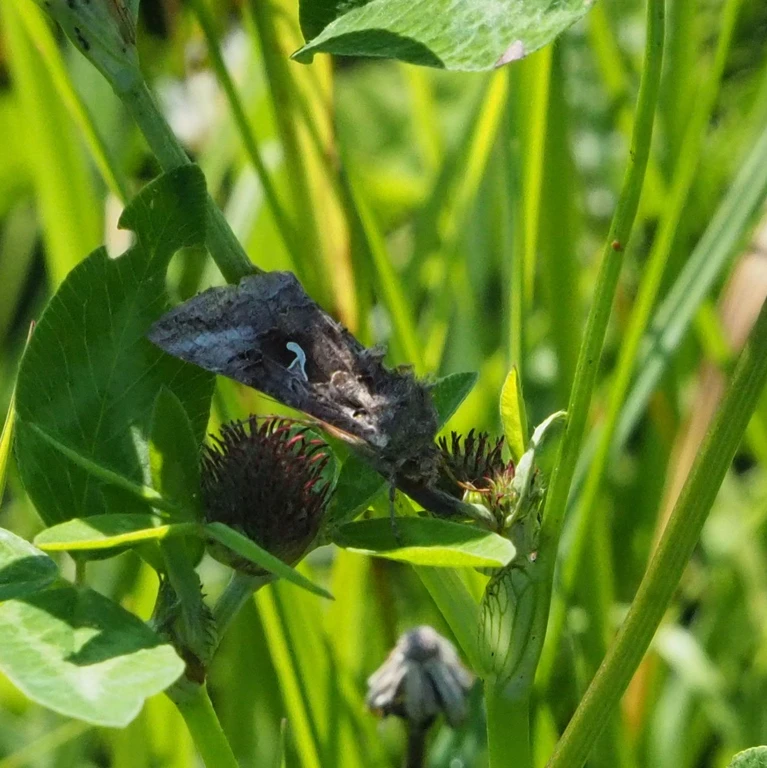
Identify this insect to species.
Autographa gamma
